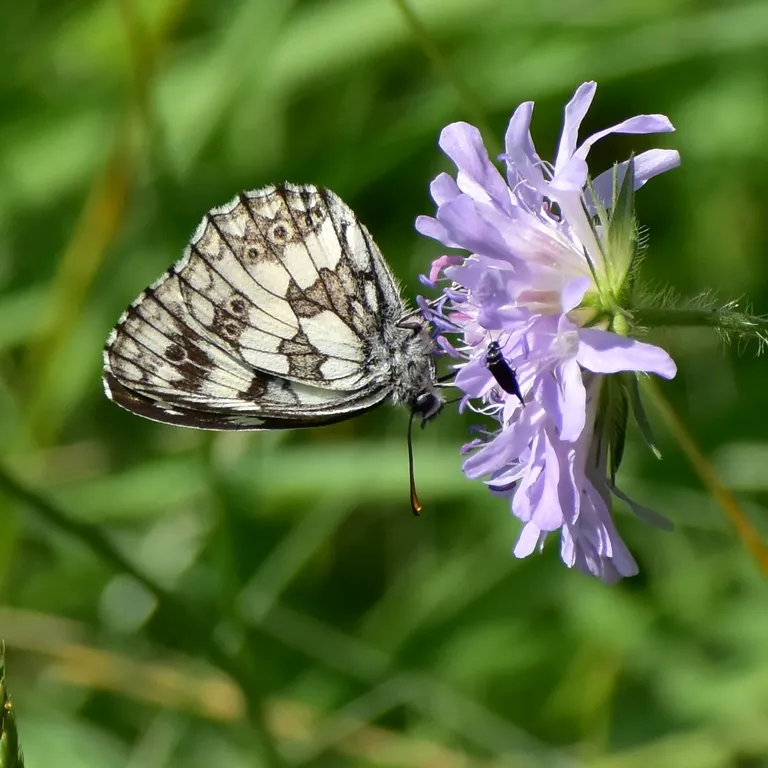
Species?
Melanargia galathea
